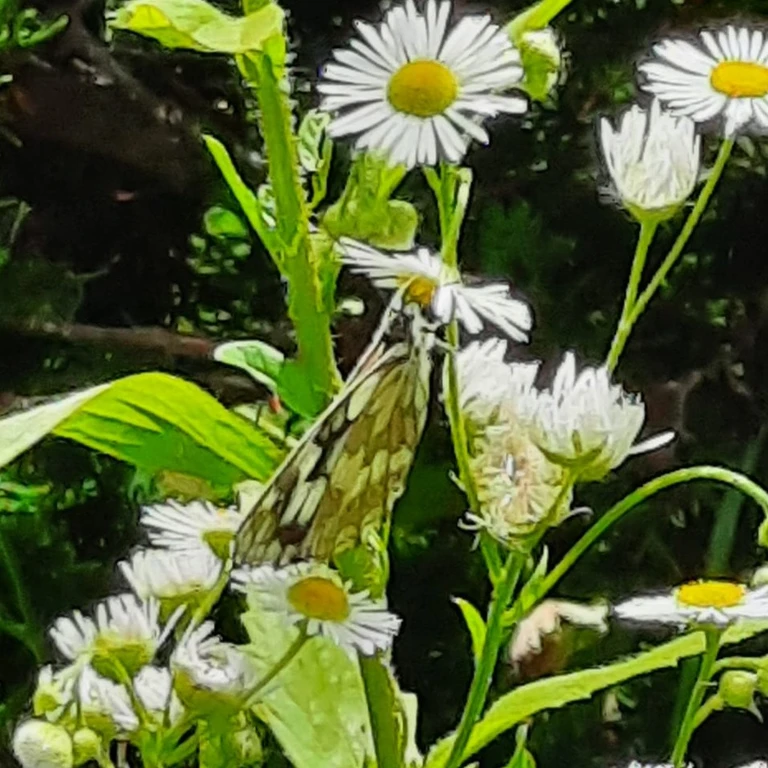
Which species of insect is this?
Melanargia galathea
